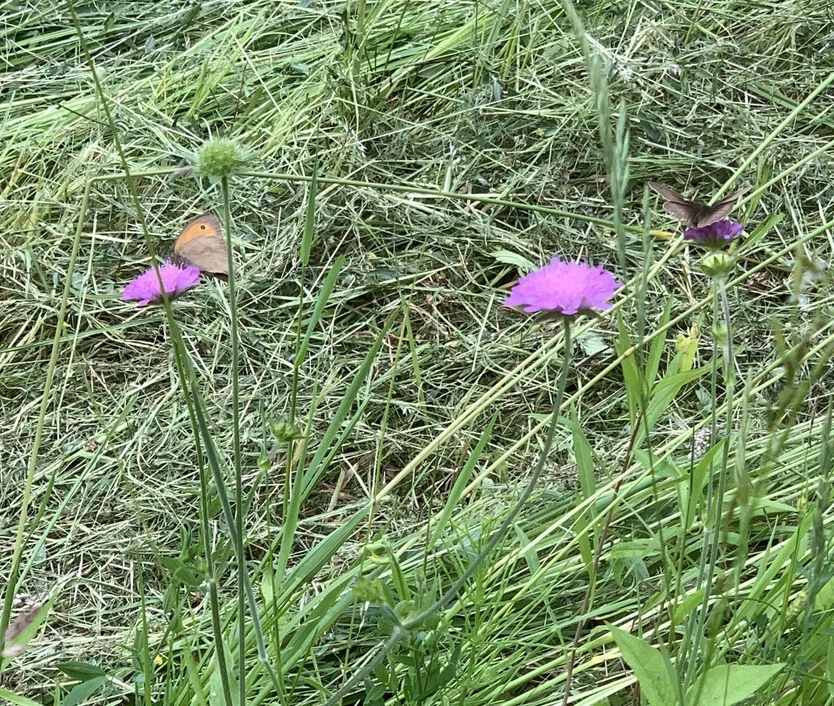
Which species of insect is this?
Maniola jurtina
